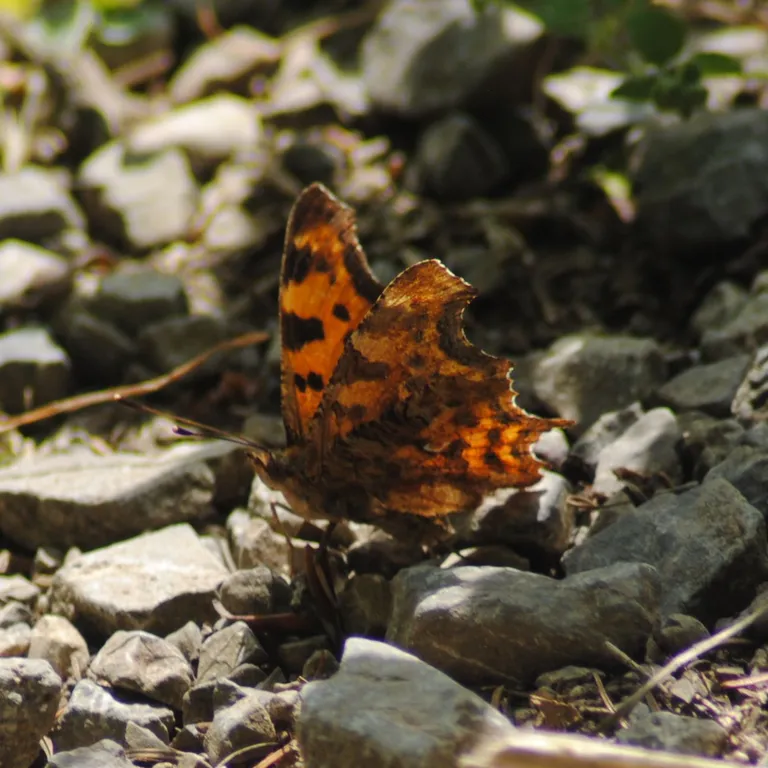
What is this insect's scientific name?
Polygonia c-album
